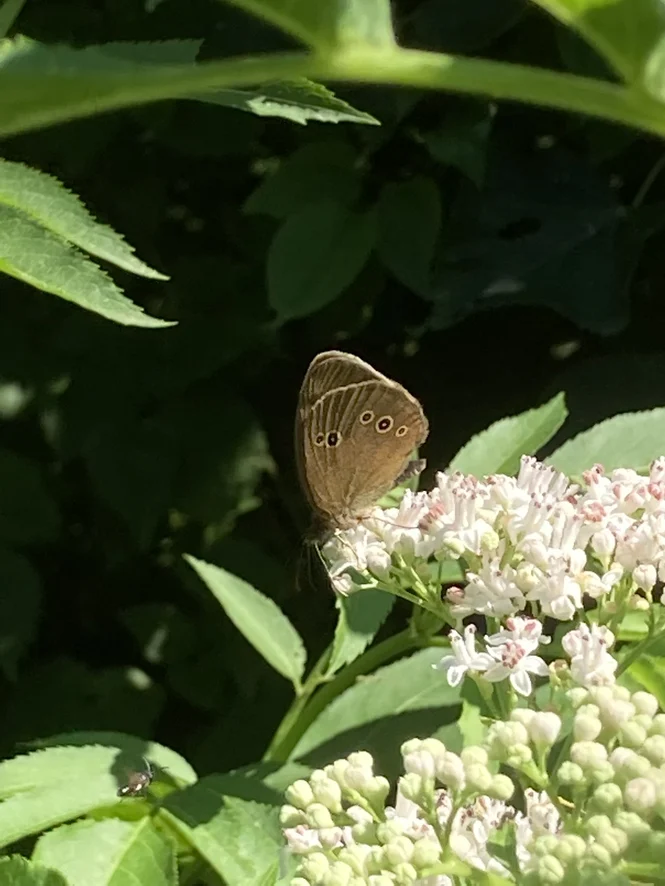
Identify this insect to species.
Aphantopus hyperantus
